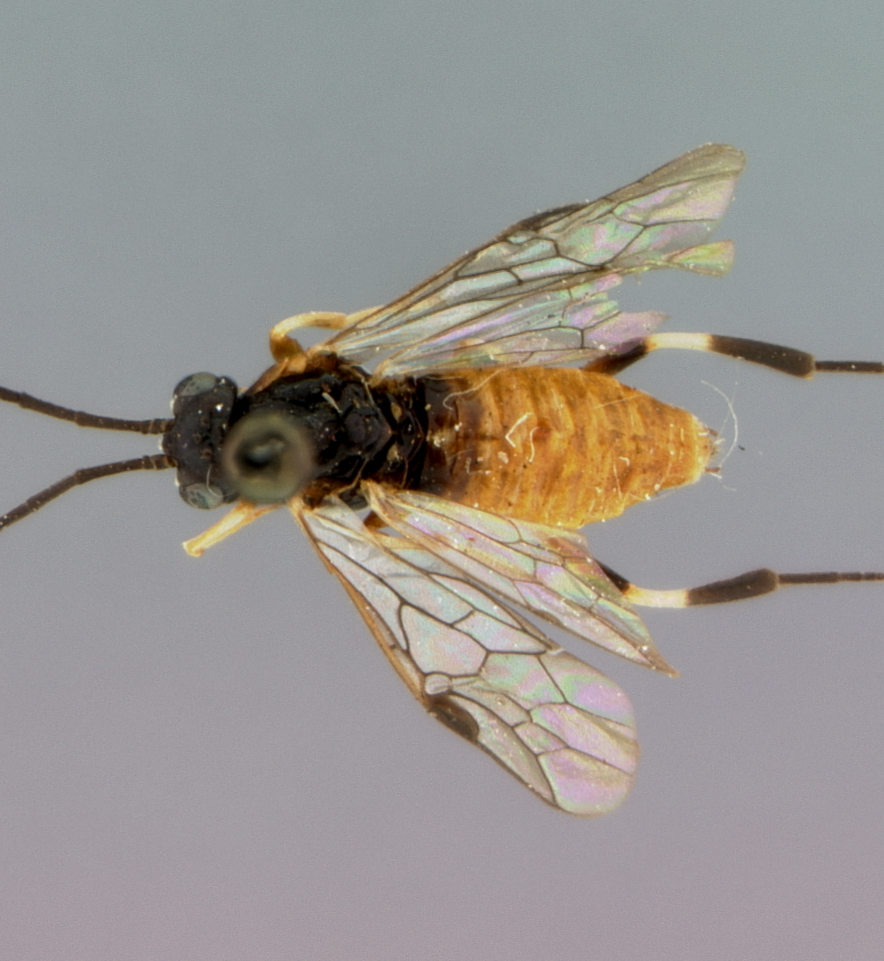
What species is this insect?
Pteronidea alnivora
